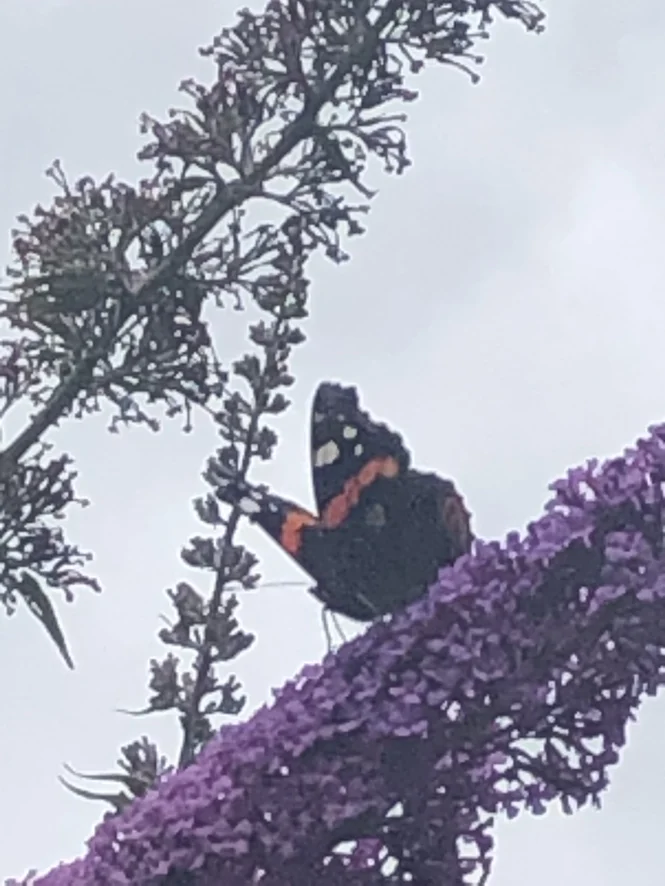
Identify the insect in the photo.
Vanessa atalanta
